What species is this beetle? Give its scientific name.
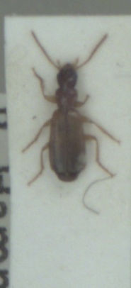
Paradromius linearis
